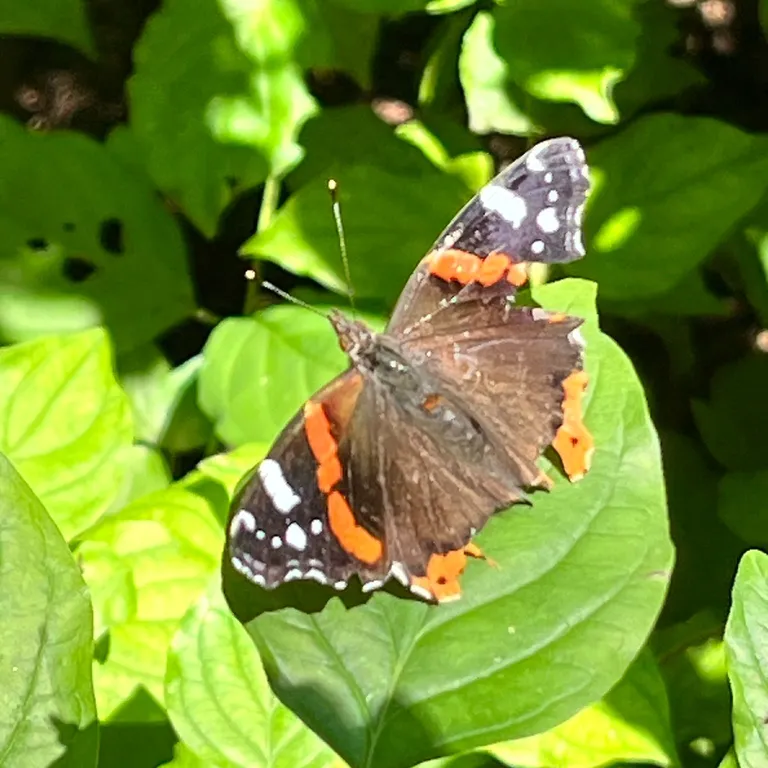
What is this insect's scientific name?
Vanessa atalanta
